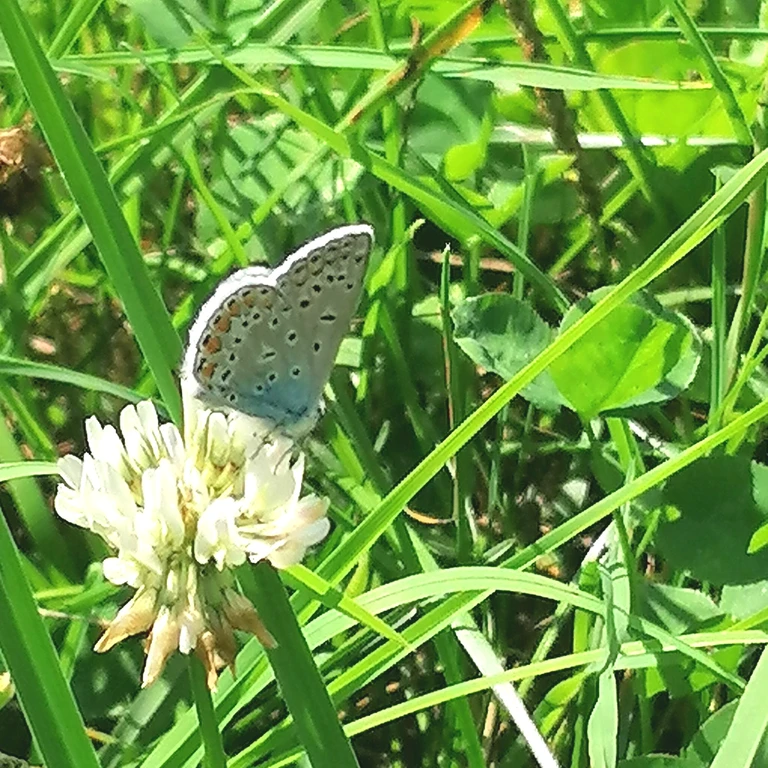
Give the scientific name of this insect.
Polyommatus icarus
